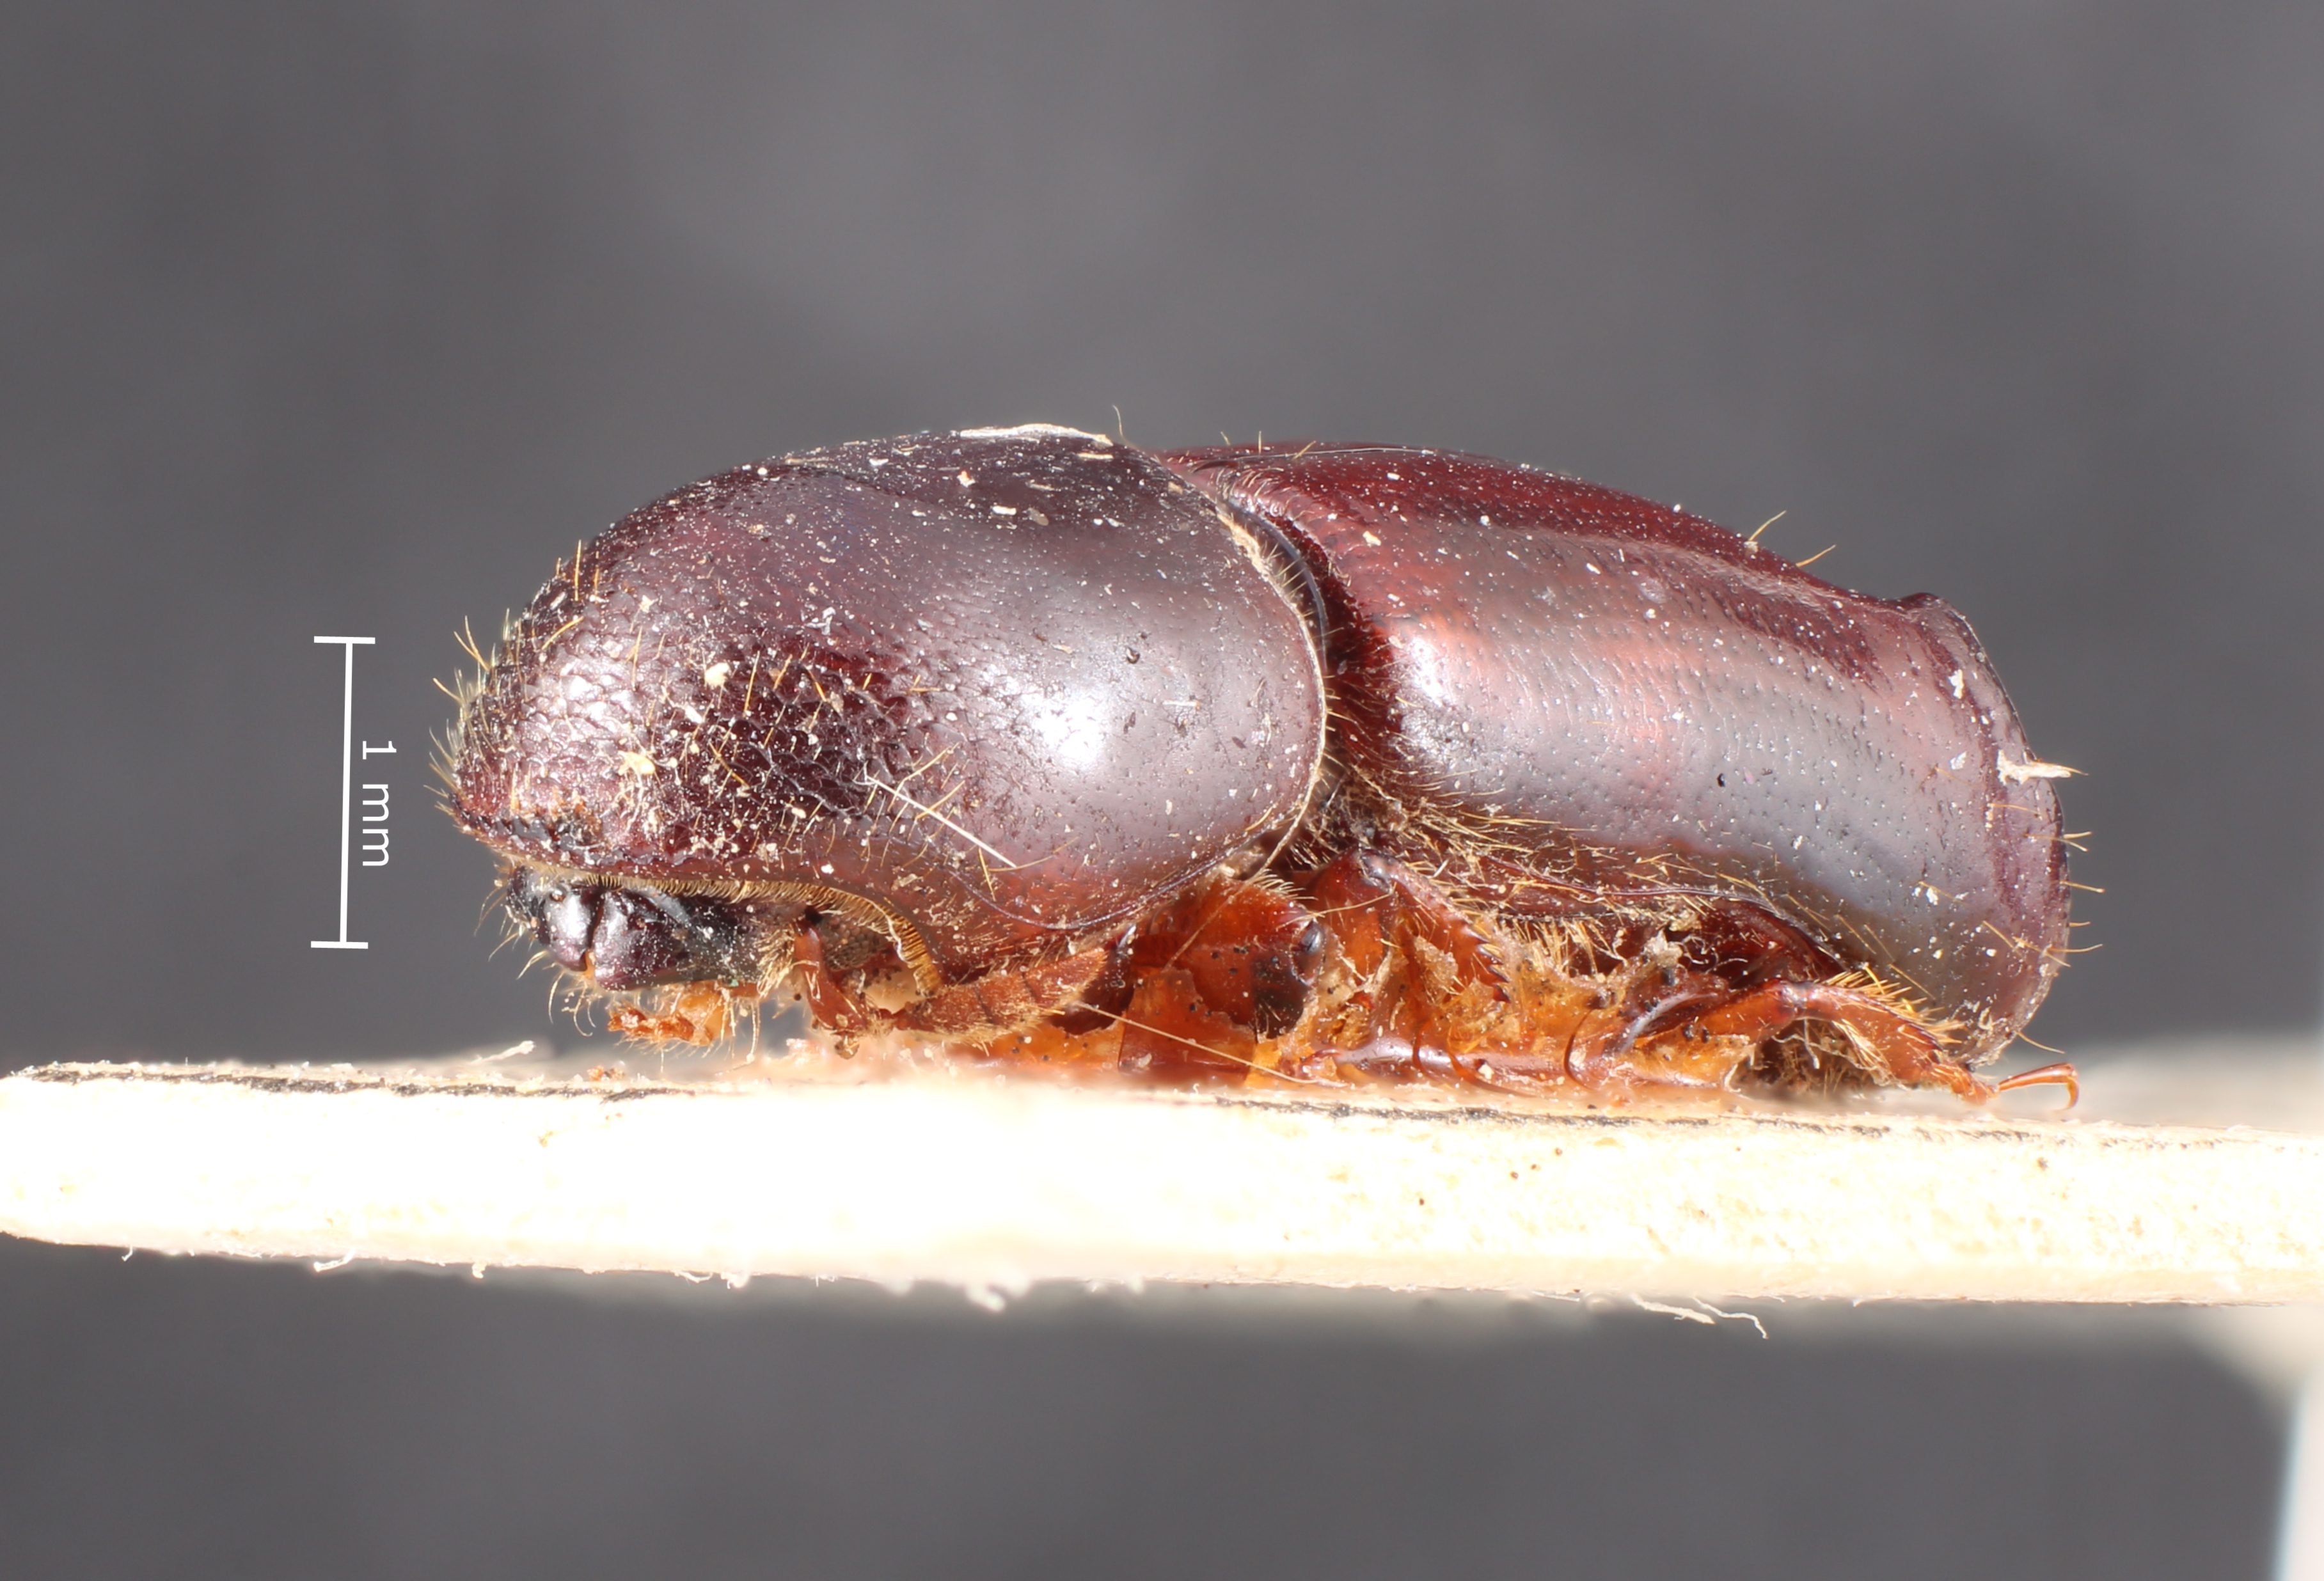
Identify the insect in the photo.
Anchonocerus excavatus
